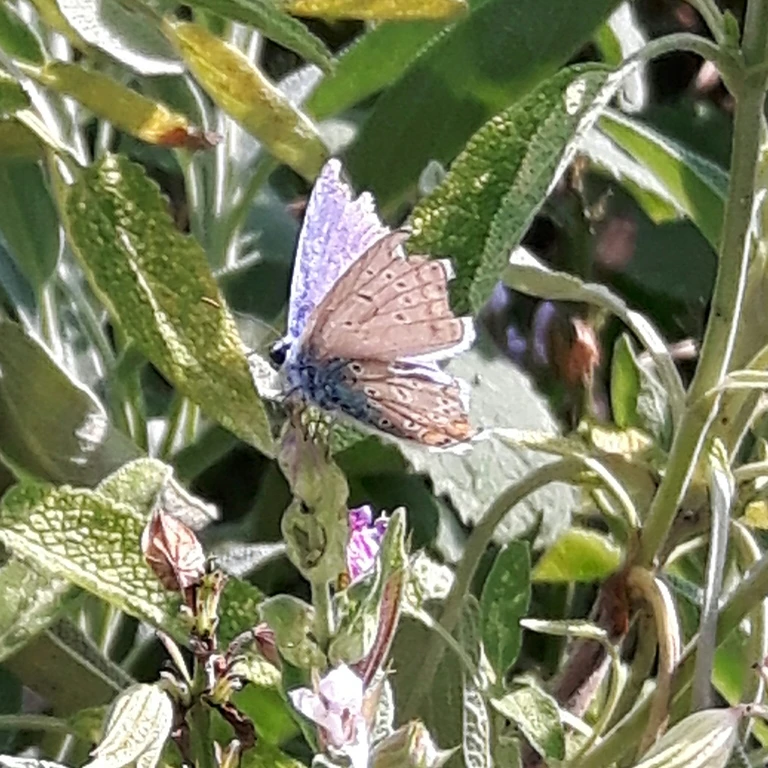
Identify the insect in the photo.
Polyommatus icarus
